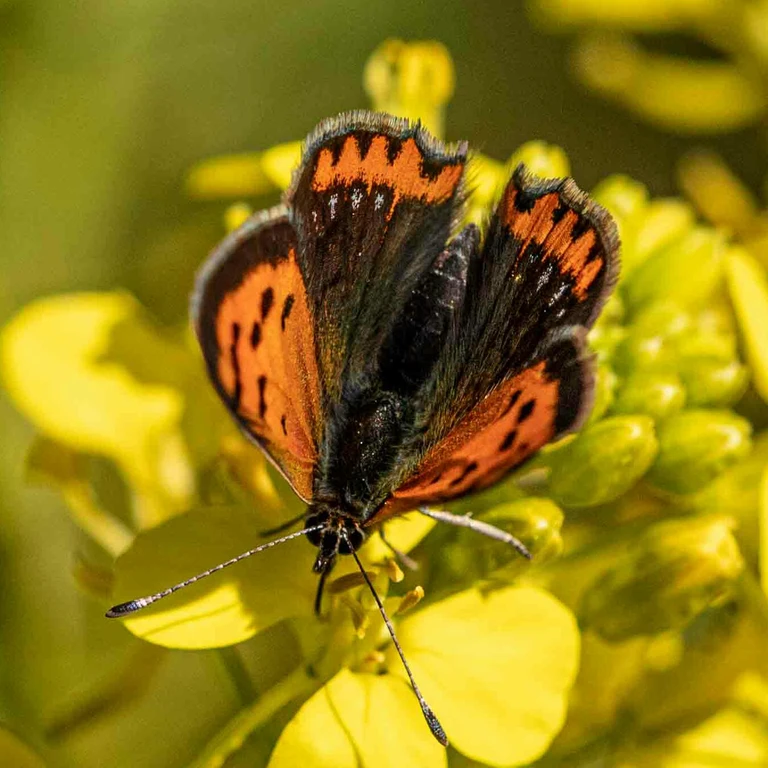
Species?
Lycaena phlaeas
